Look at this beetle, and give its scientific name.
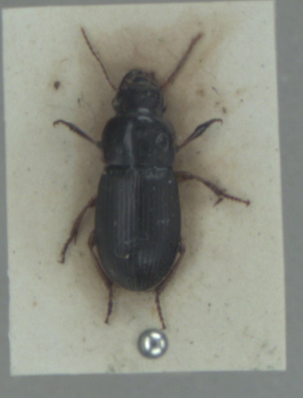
Harpalus latus
